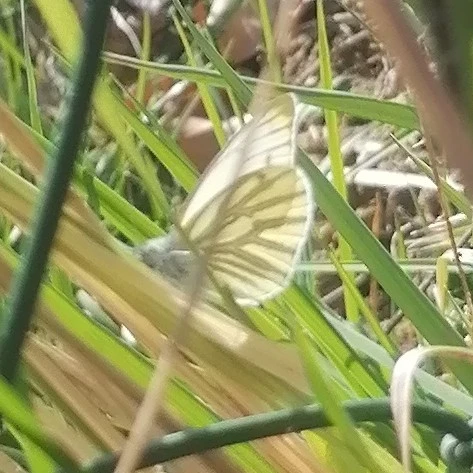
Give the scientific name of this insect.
Pieris napi
